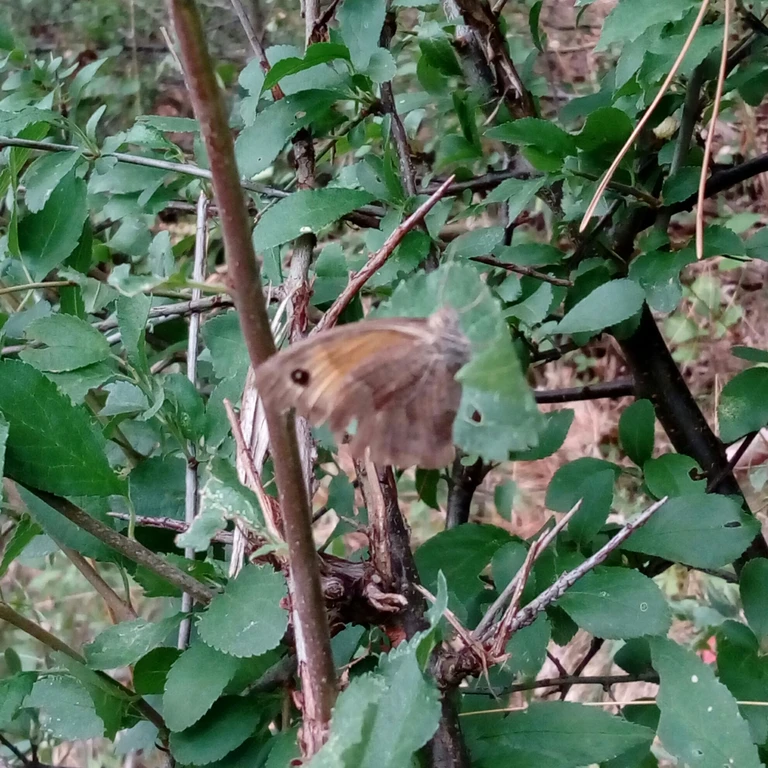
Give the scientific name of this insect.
Maniola jurtina
